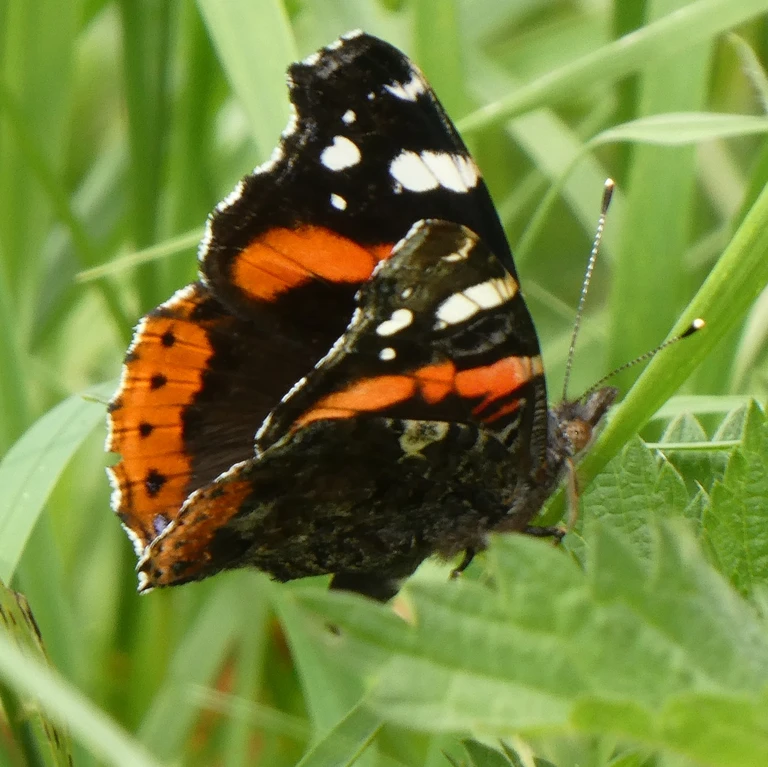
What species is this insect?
Vanessa atalanta
